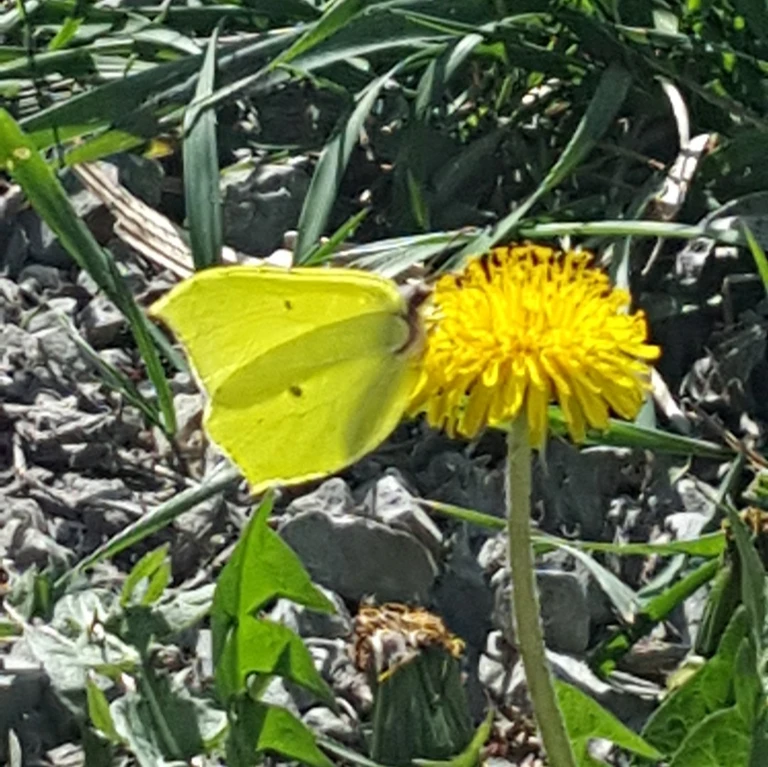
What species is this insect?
Gonepteryx rhamni
